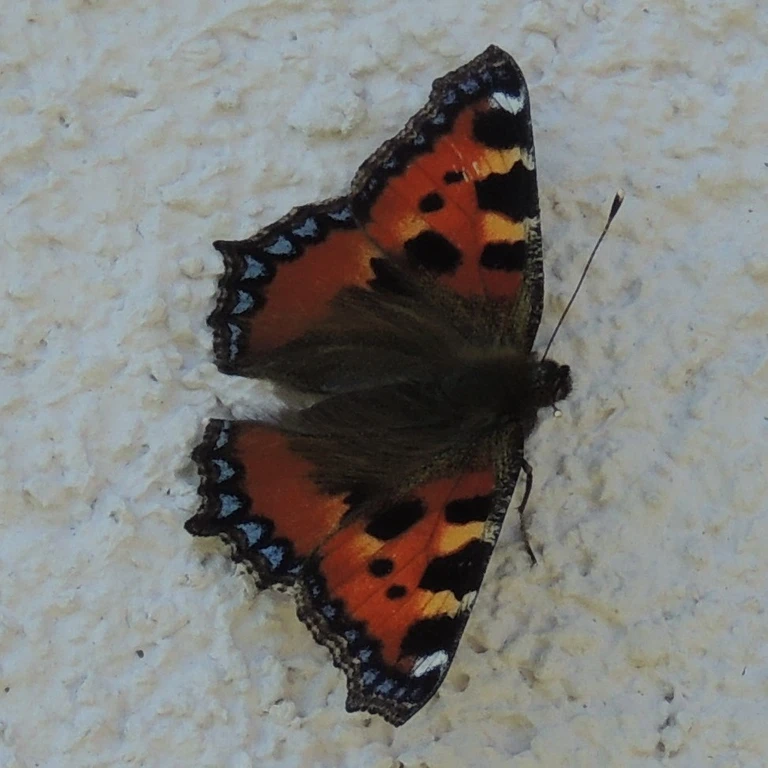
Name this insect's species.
Aglais urticae
